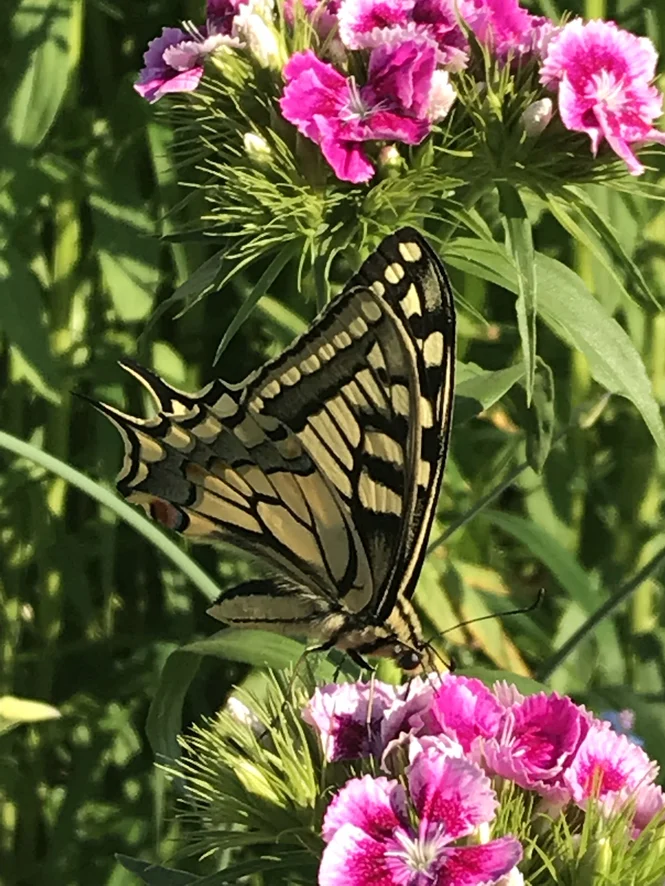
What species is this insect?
Papilio machaon
